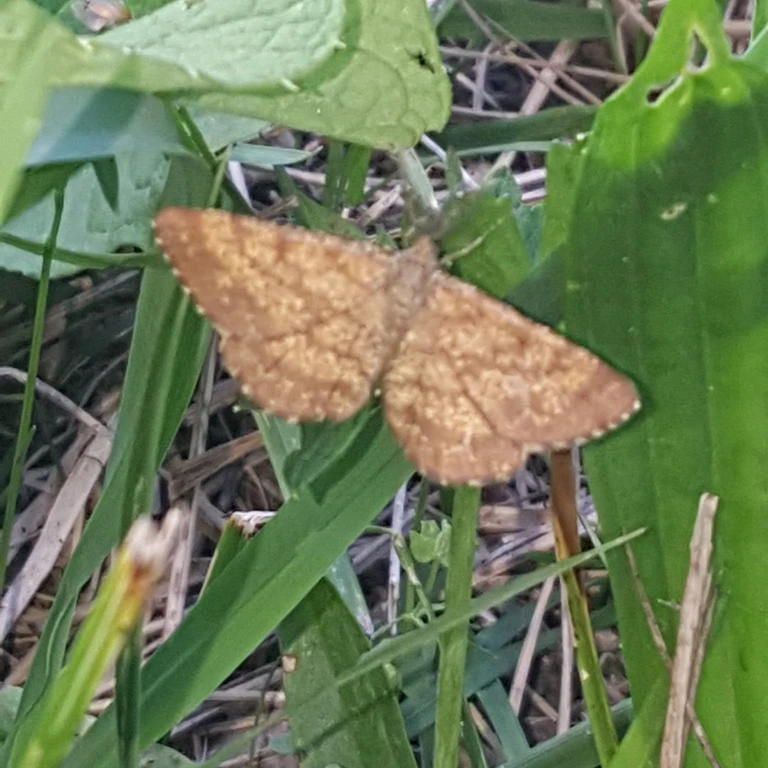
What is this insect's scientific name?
Ematurga atomaria
